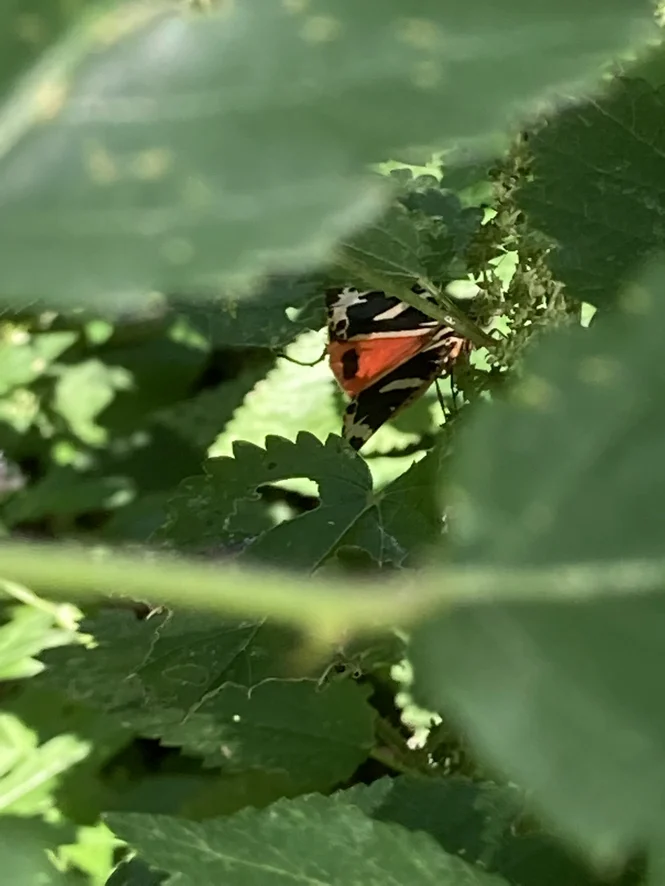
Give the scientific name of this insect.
Euplagia quadripunctaria
